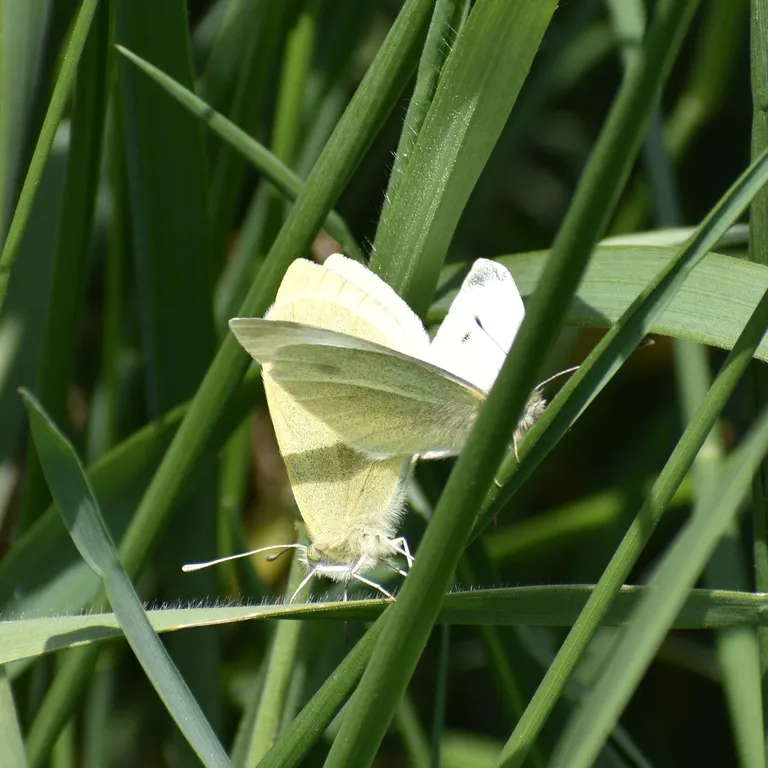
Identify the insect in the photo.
Pieris rapae
